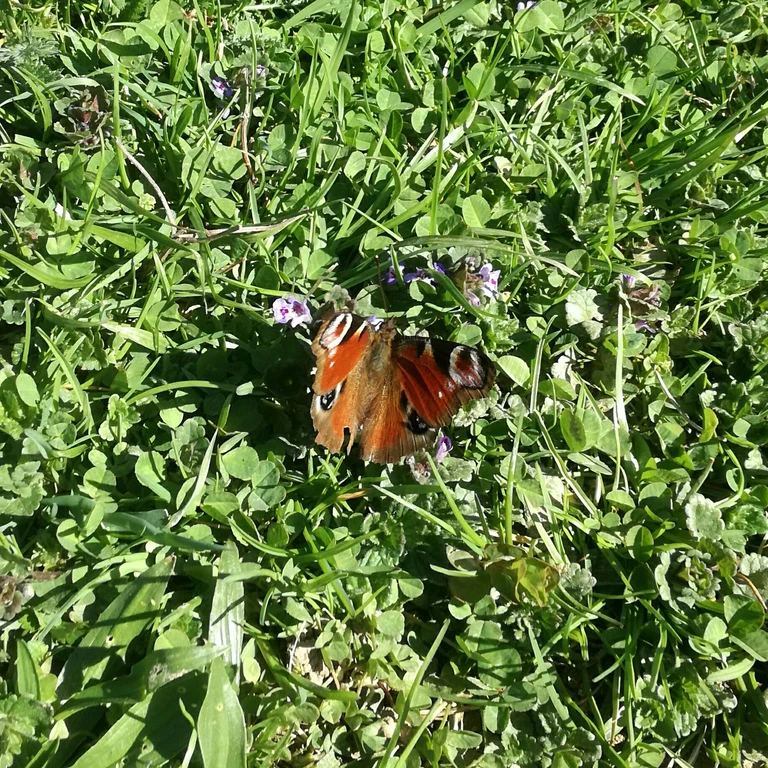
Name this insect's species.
Aglais io
